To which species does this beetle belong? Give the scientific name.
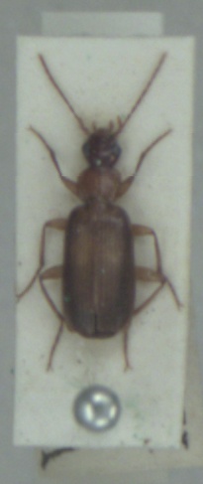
Dromius angustus
